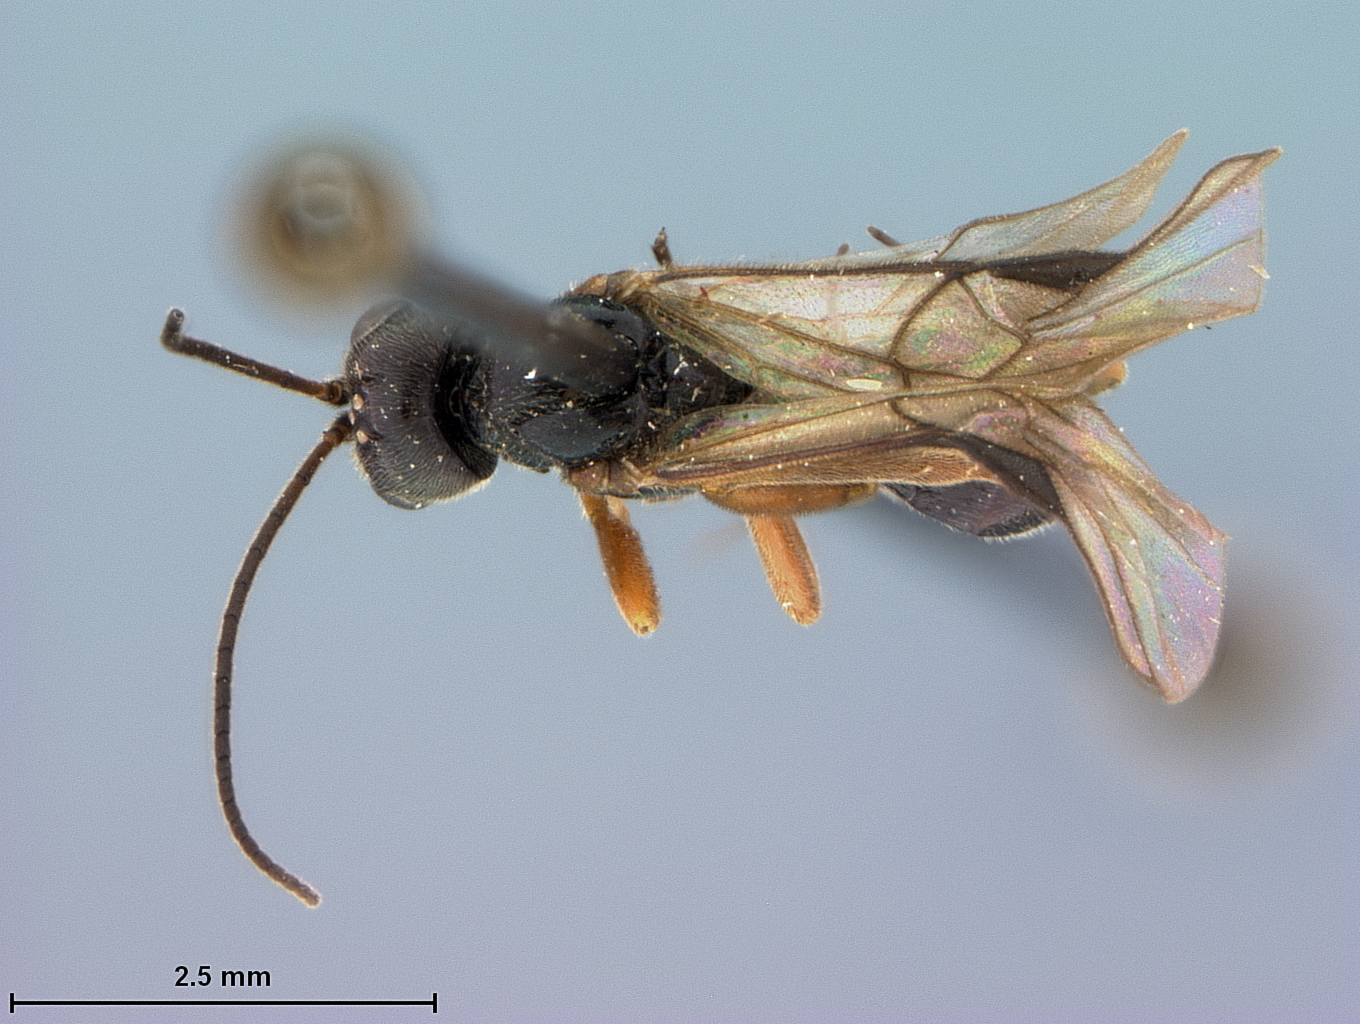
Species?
Brachistes strigitergum
